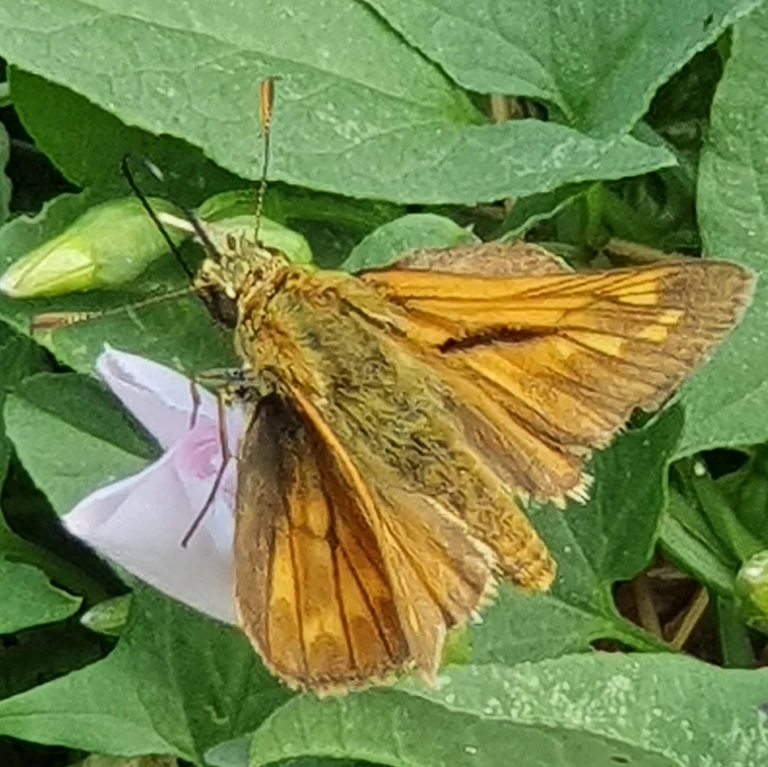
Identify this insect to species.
Ochlodes sylvanus (also Ochlodes venata)
